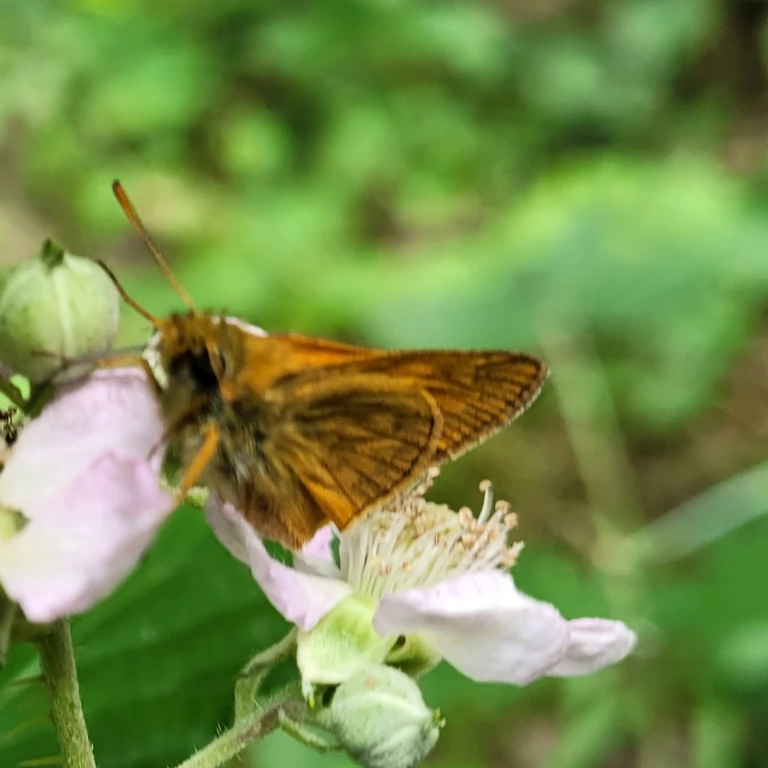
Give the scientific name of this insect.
Ochlodes sylvanus (also Ochlodes venata)
